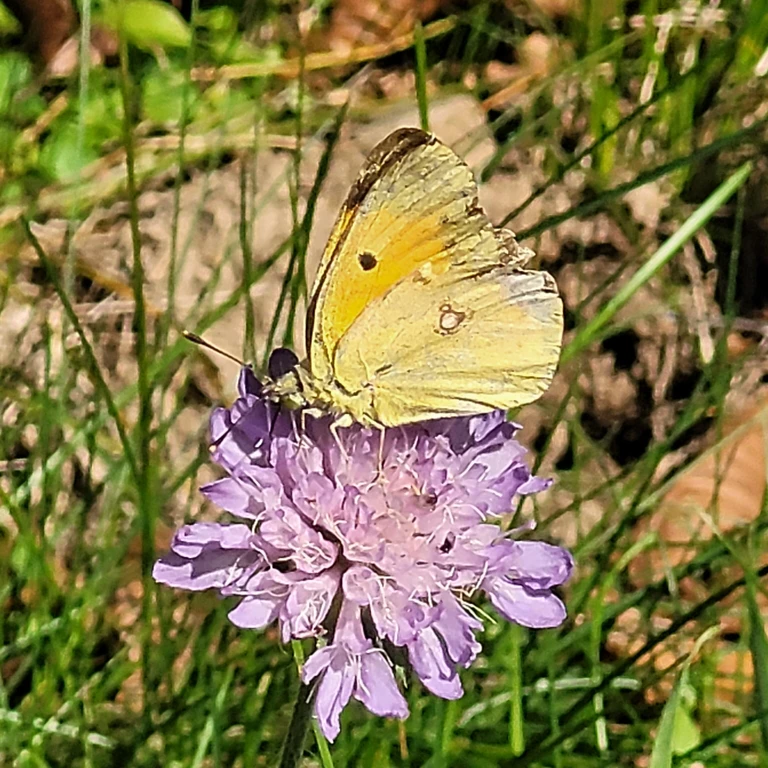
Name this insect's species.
Colias croceus
